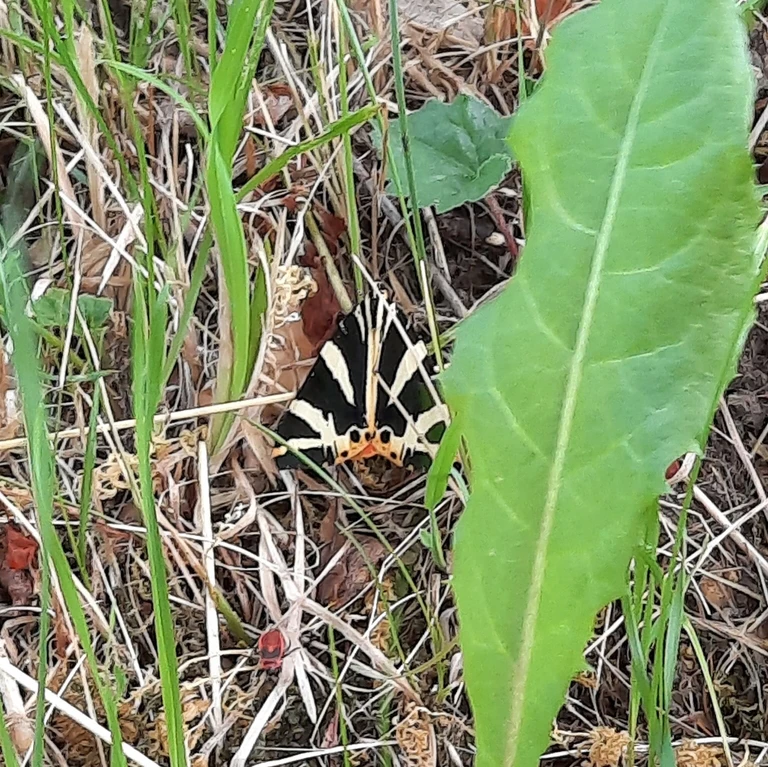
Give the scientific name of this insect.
Euplagia quadripunctaria
